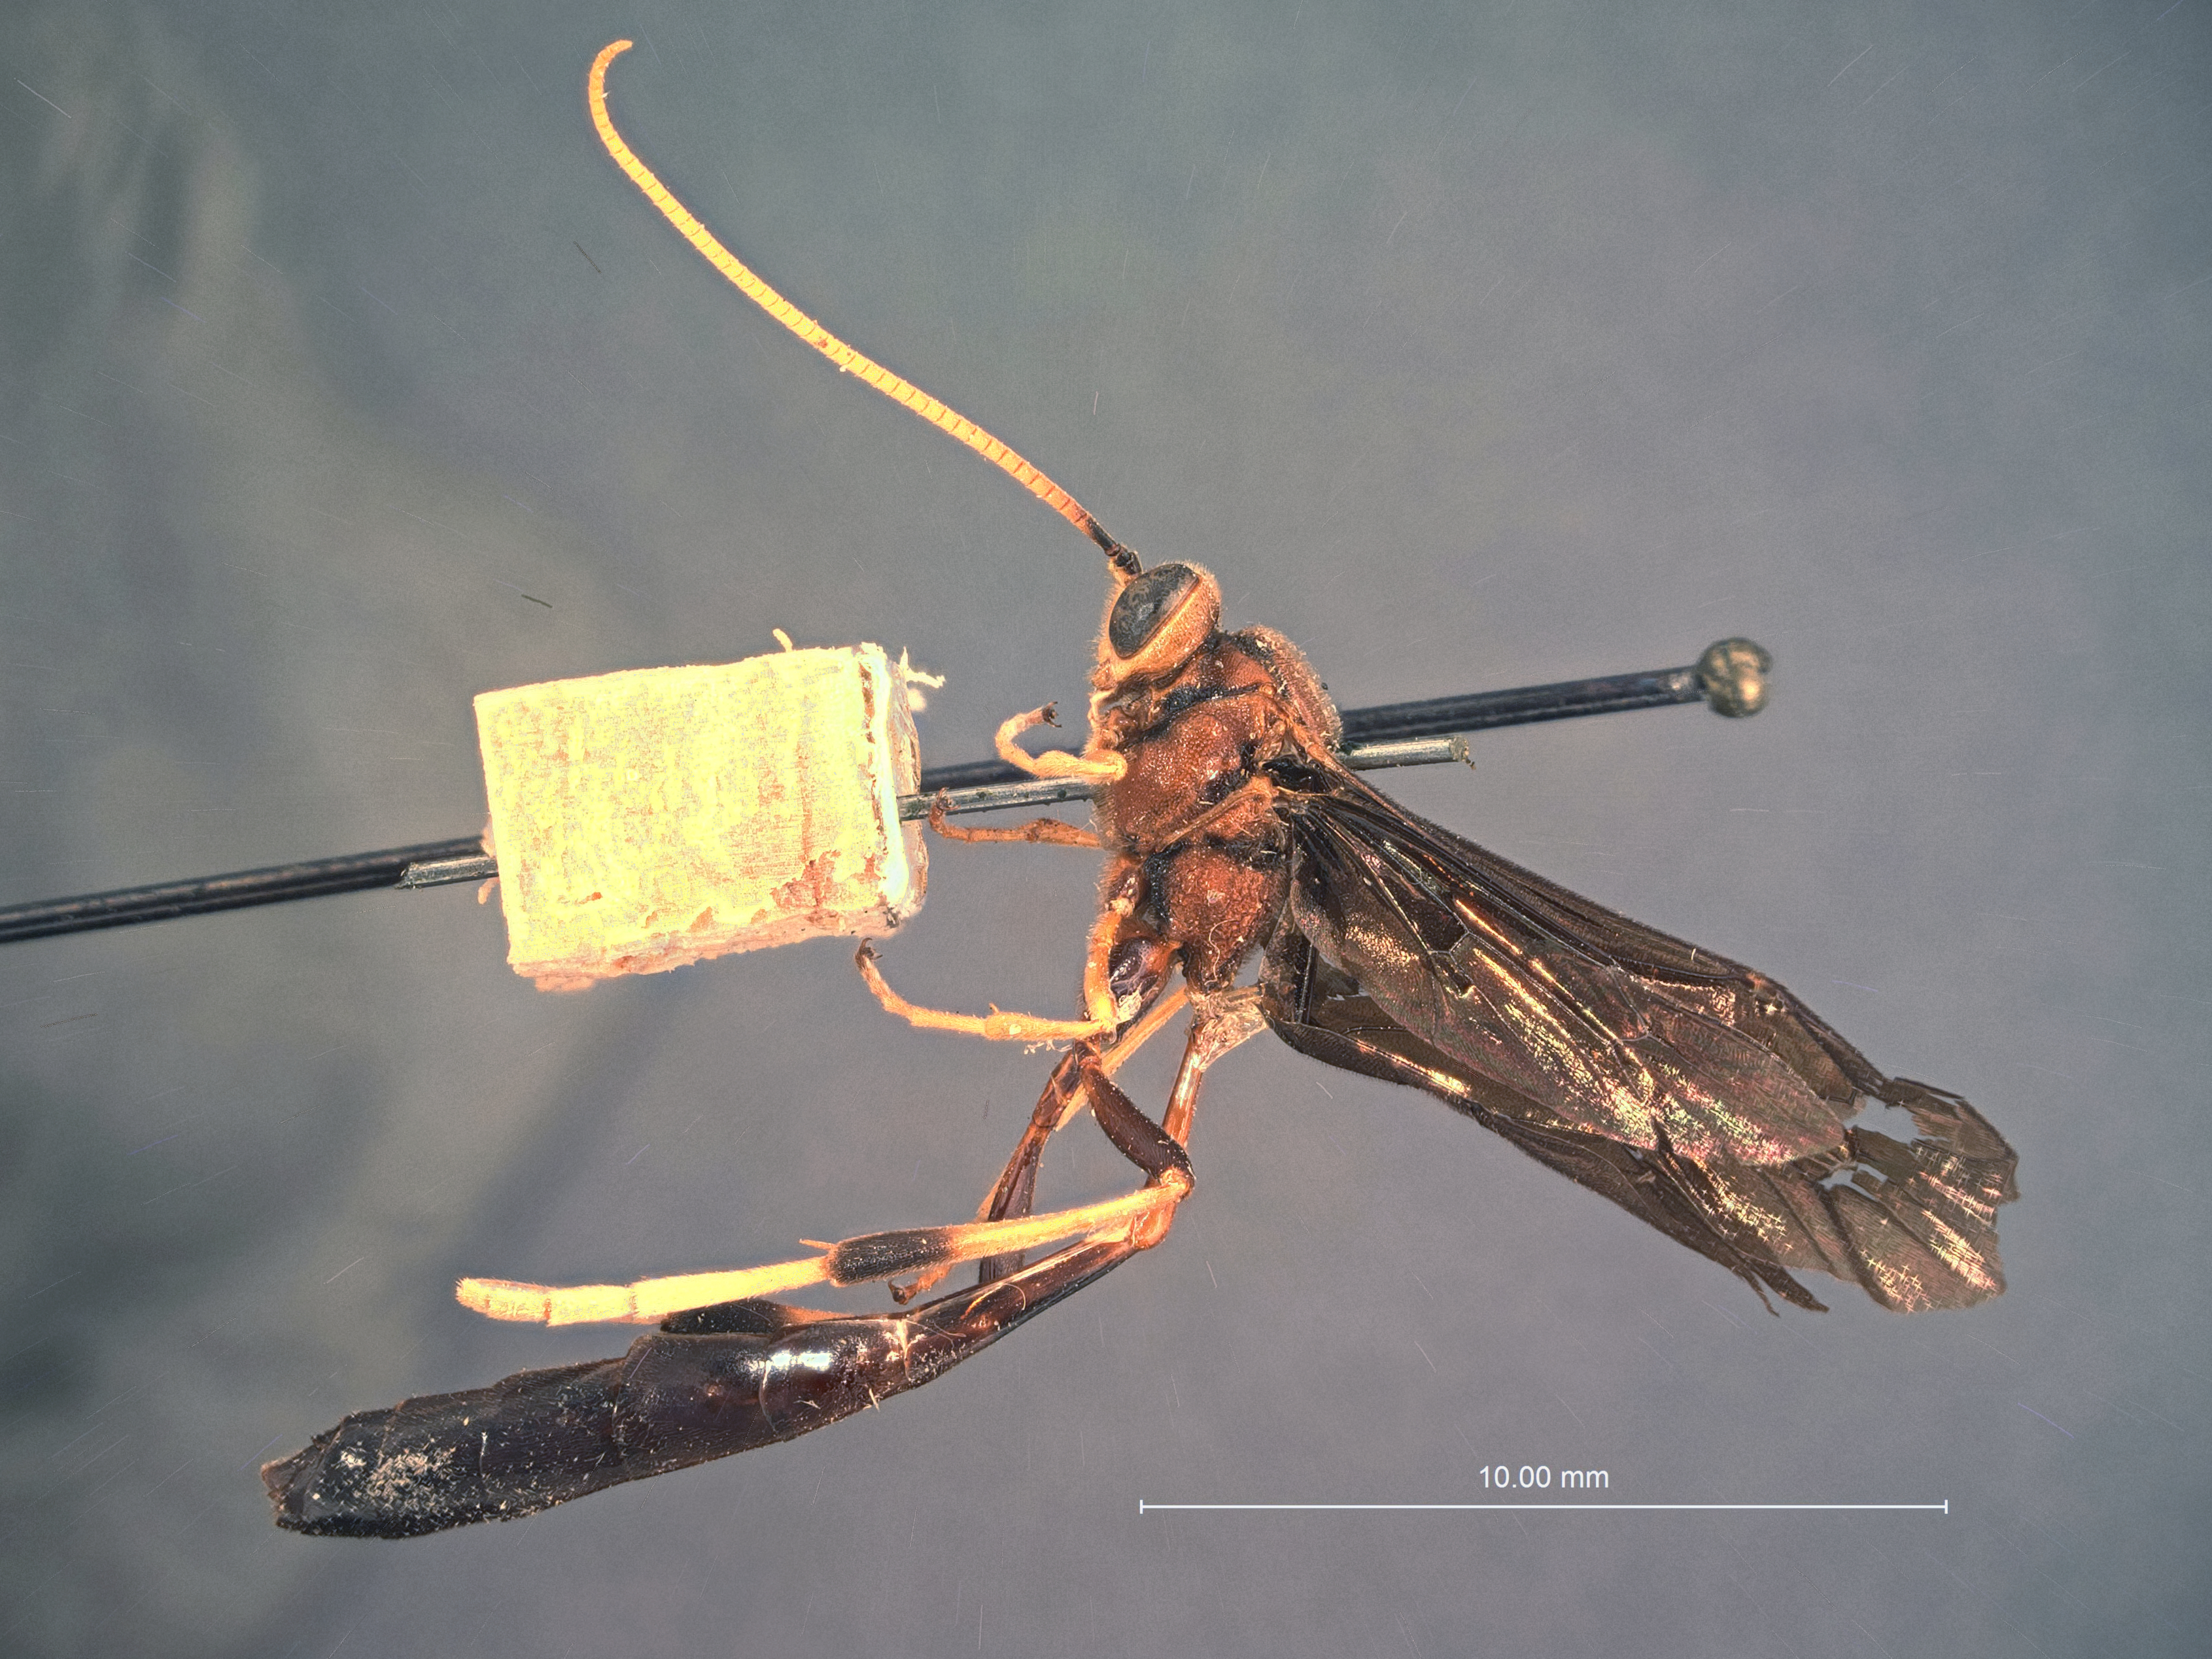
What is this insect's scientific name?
Exochilum texanum
